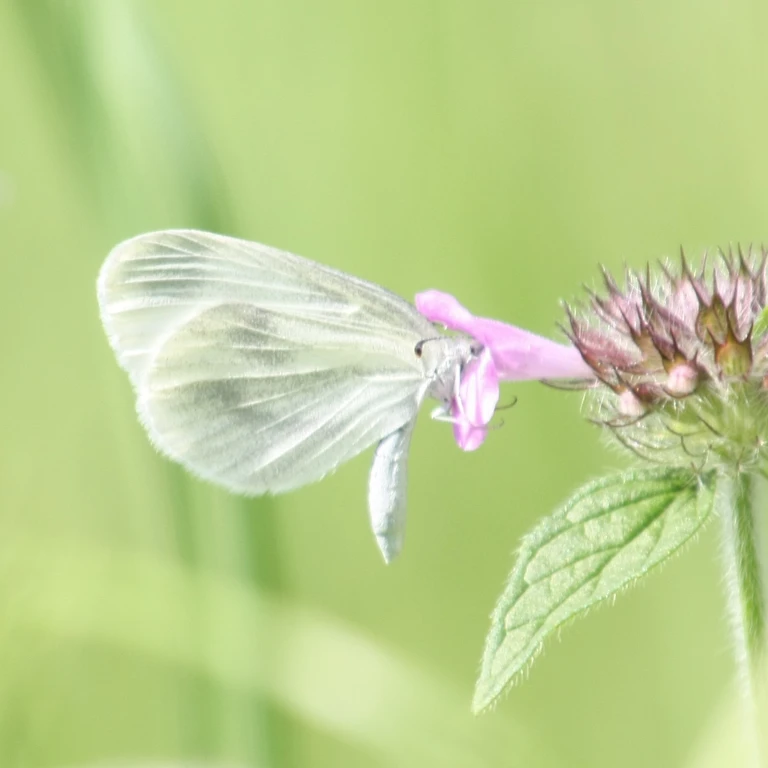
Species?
Leptidea sinapis/juvernica
